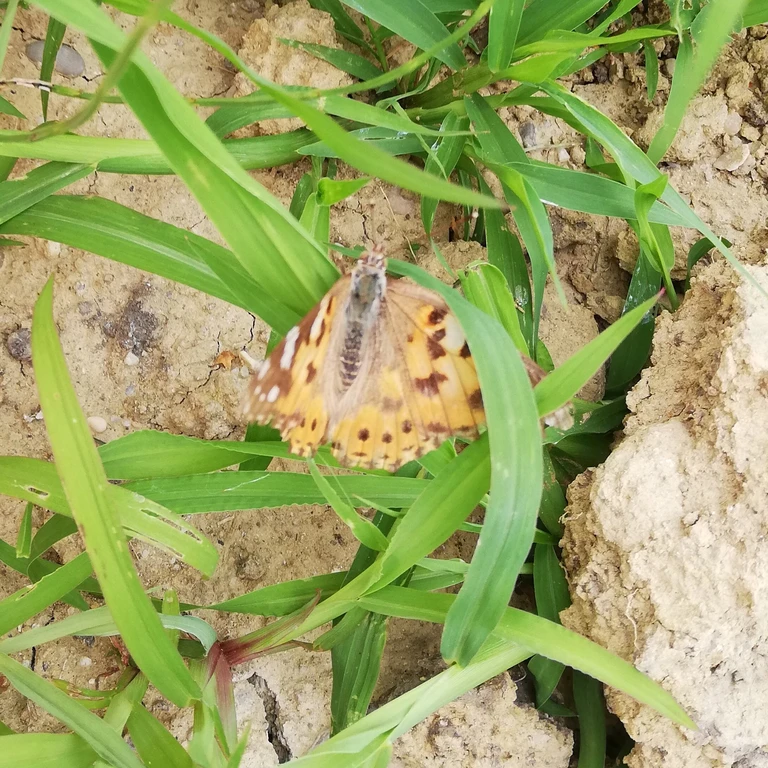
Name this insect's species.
Vanessa cardui
